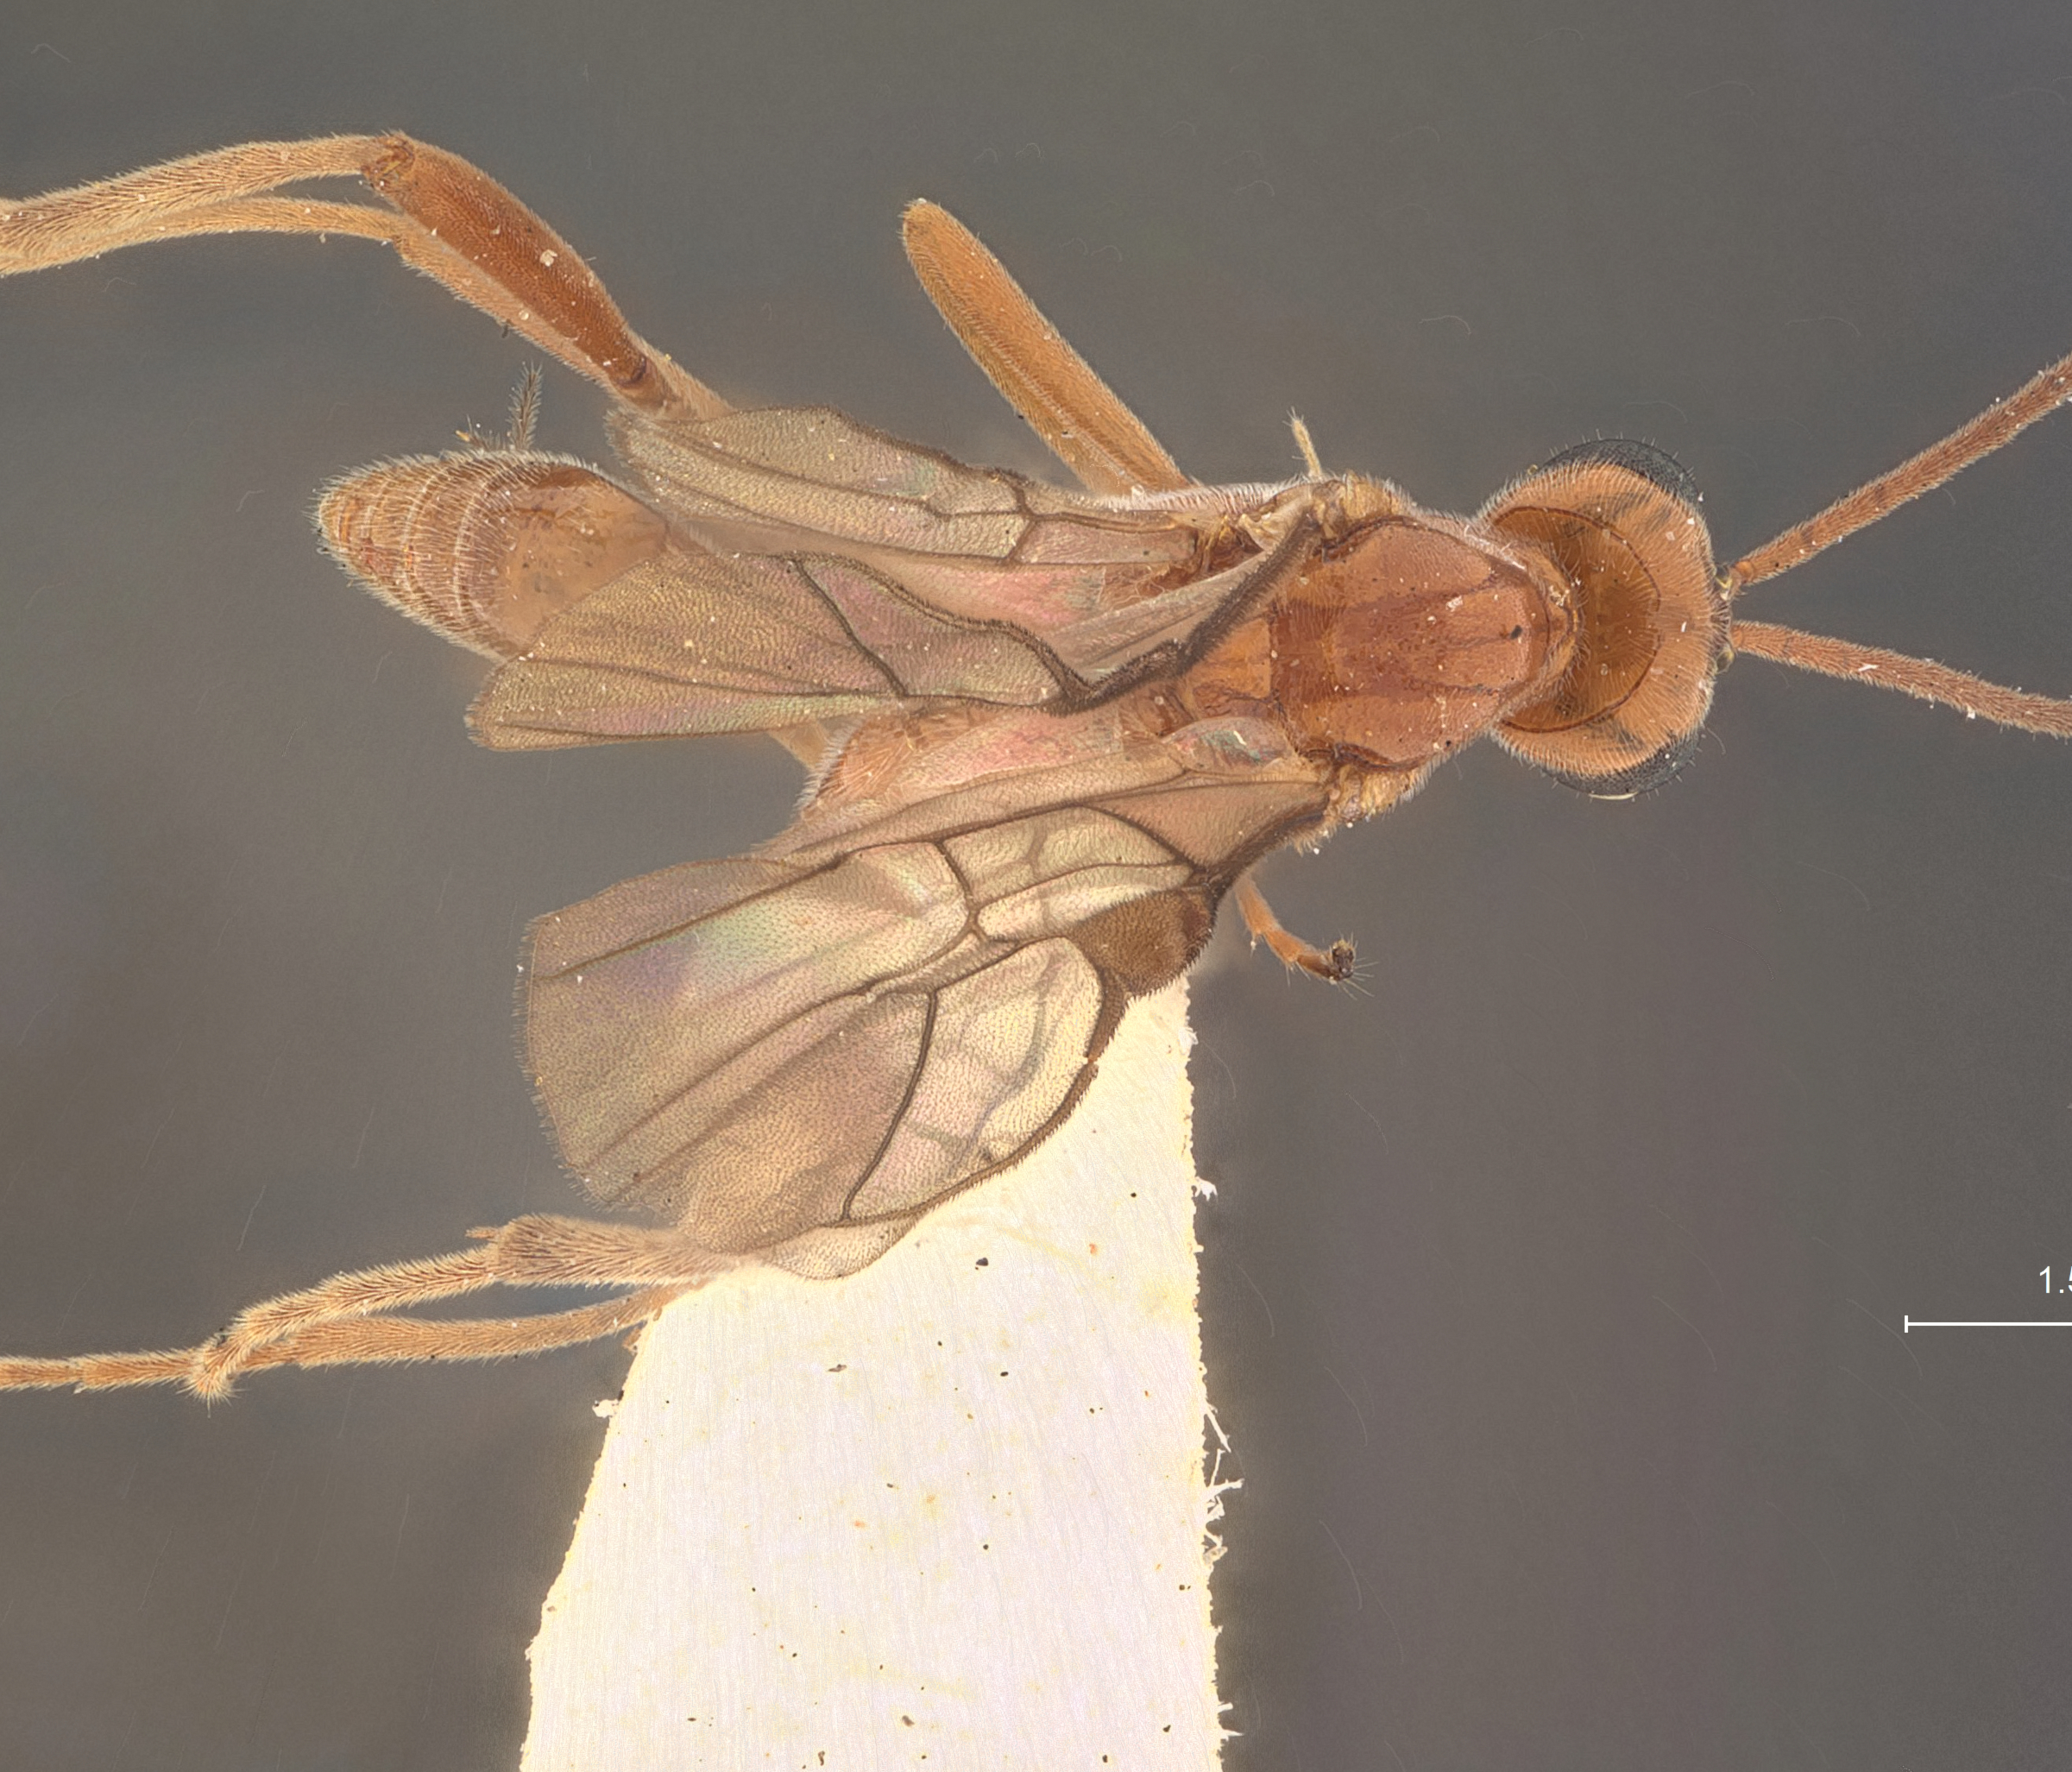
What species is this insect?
Meteorus reticulatus
